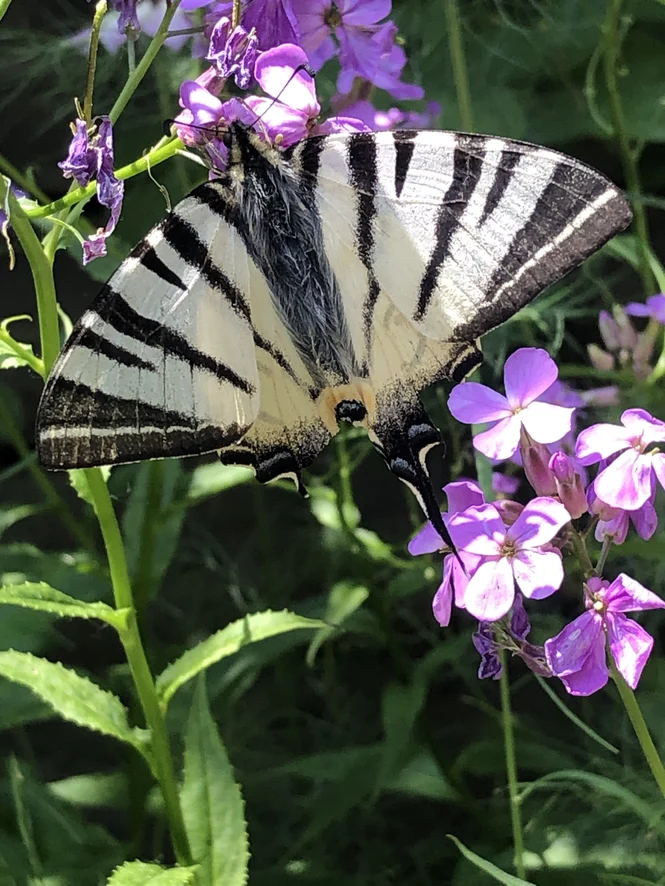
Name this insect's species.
Iphiclides podalirius
